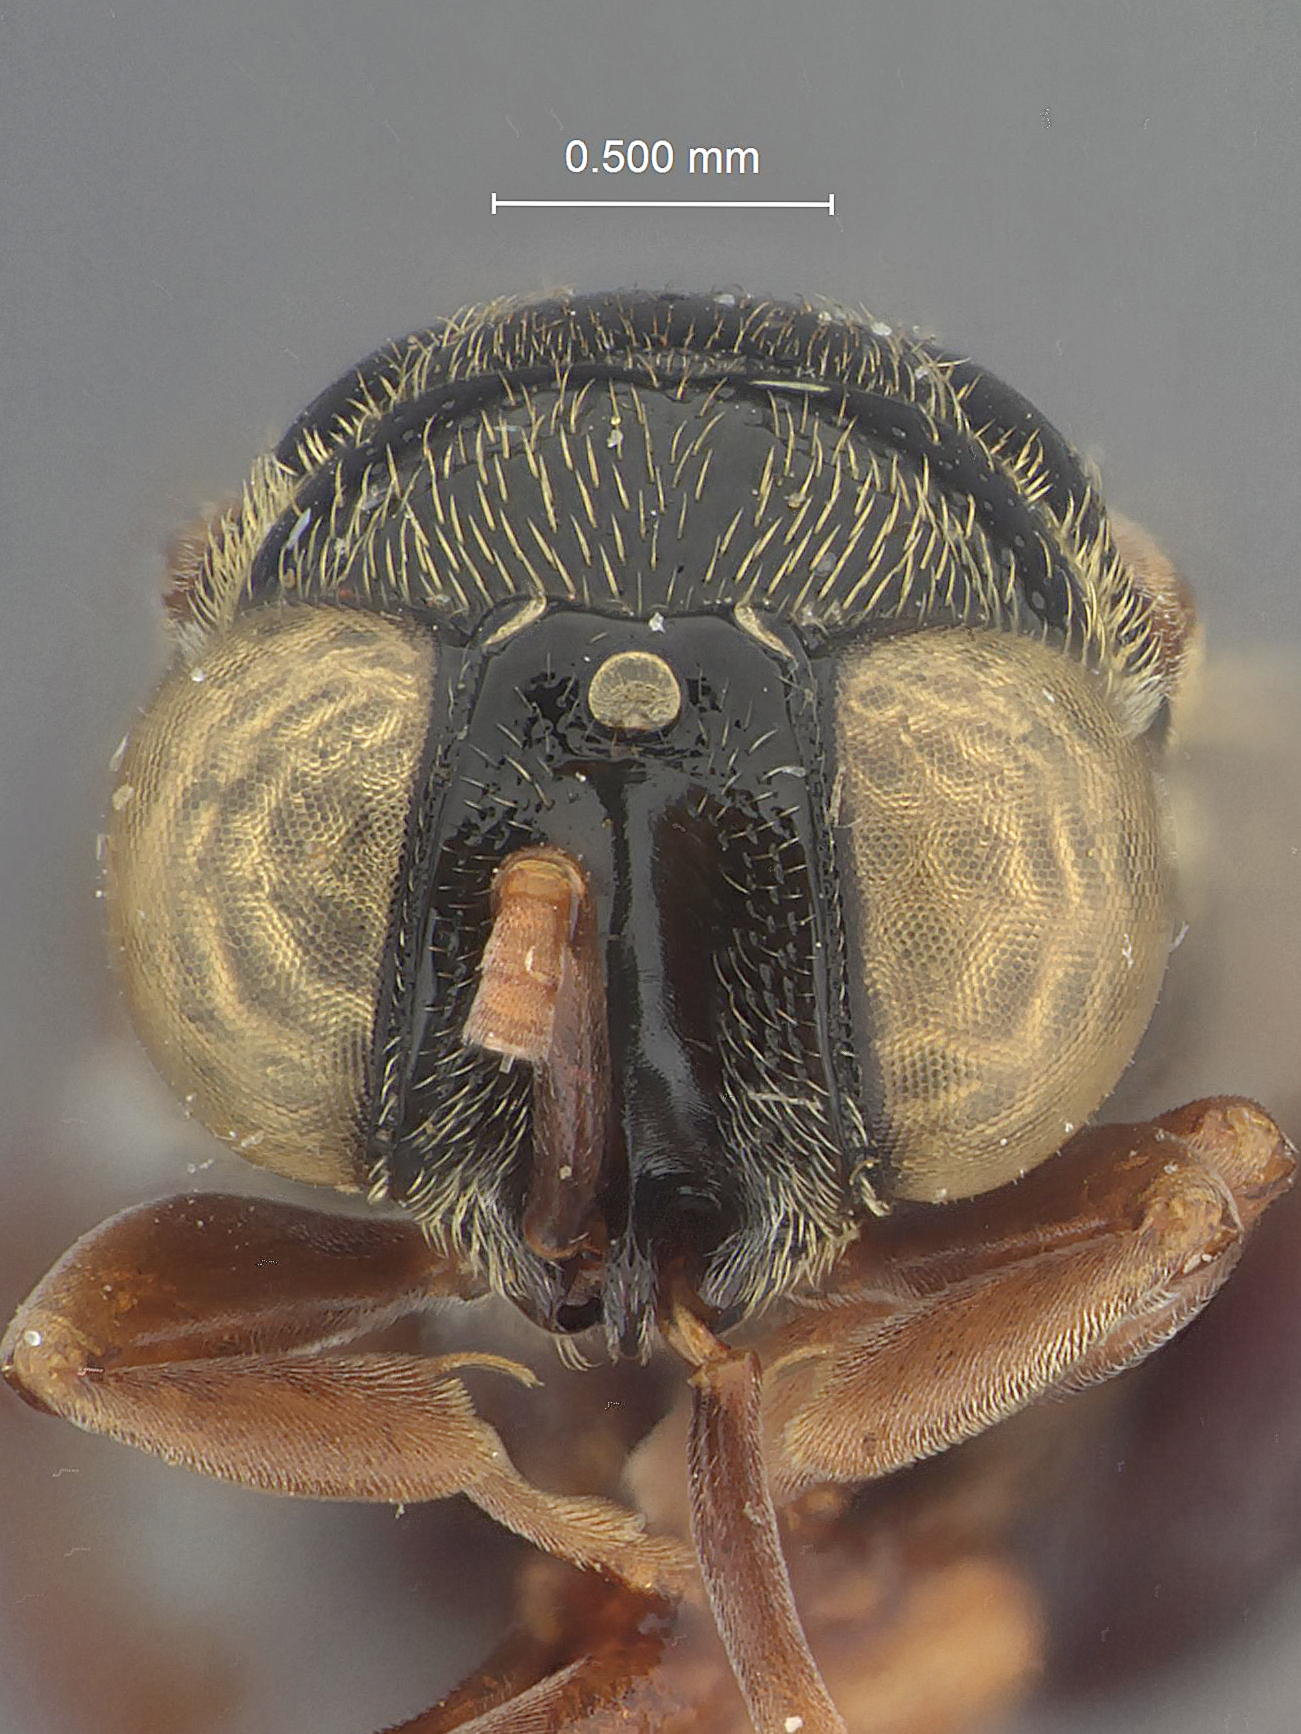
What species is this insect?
Antrocephalus nitidus
